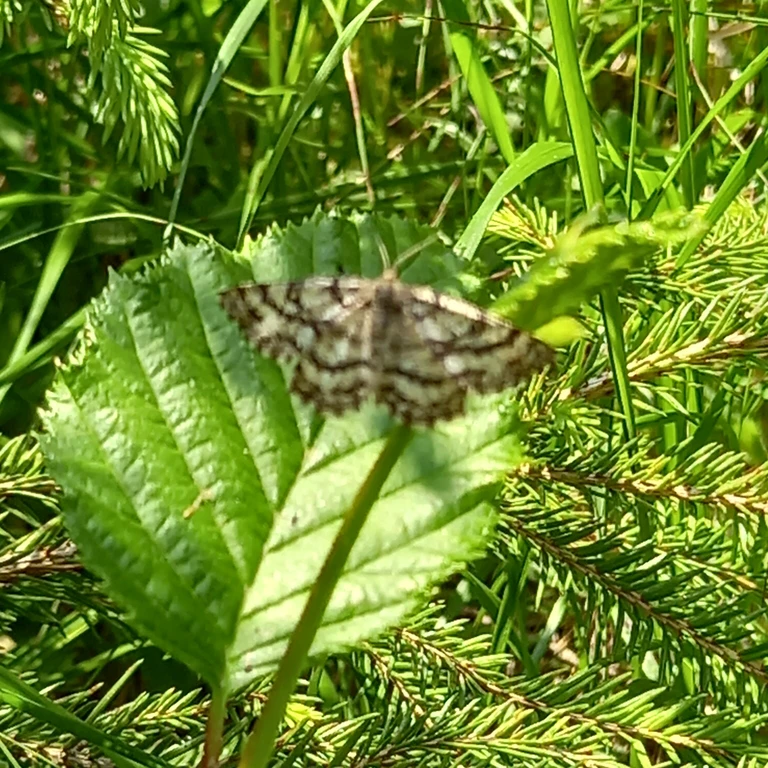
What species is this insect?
Ematurga atomaria
